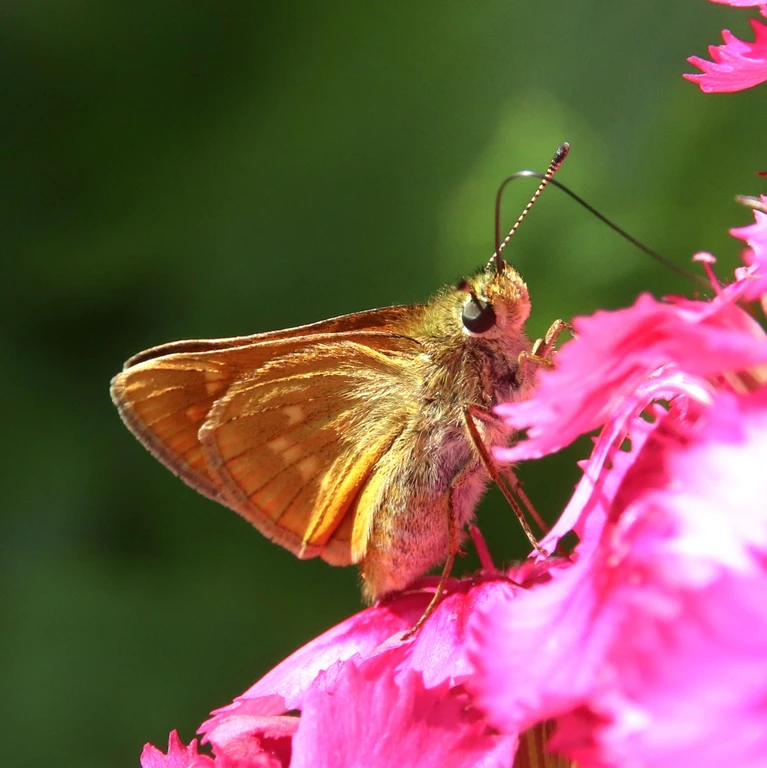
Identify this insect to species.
Ochlodes sylvanus (also Ochlodes venata)
